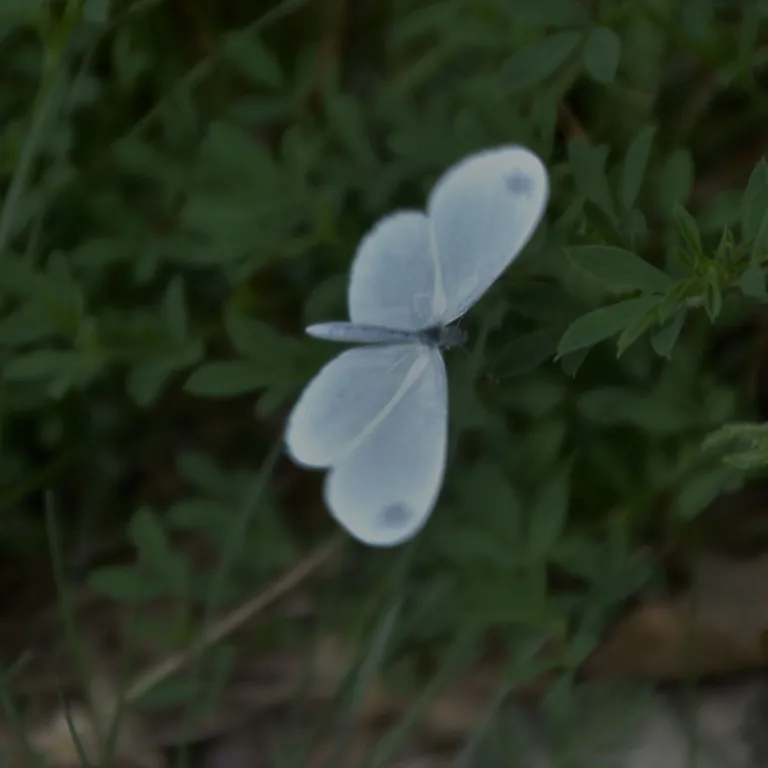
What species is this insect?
Leptidea sinapis/juvernica
